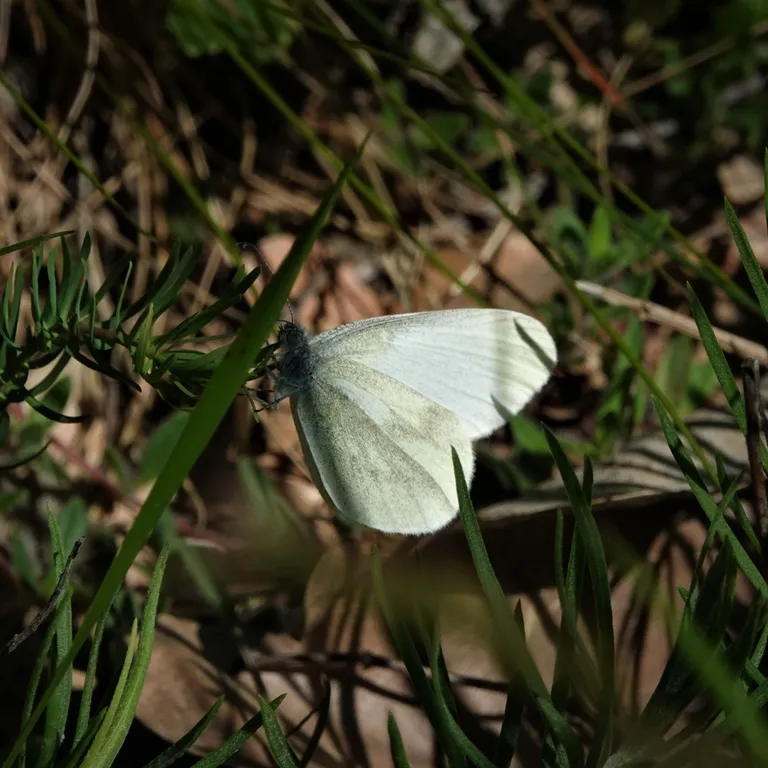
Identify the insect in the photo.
Leptidea sinapis/juvernica
